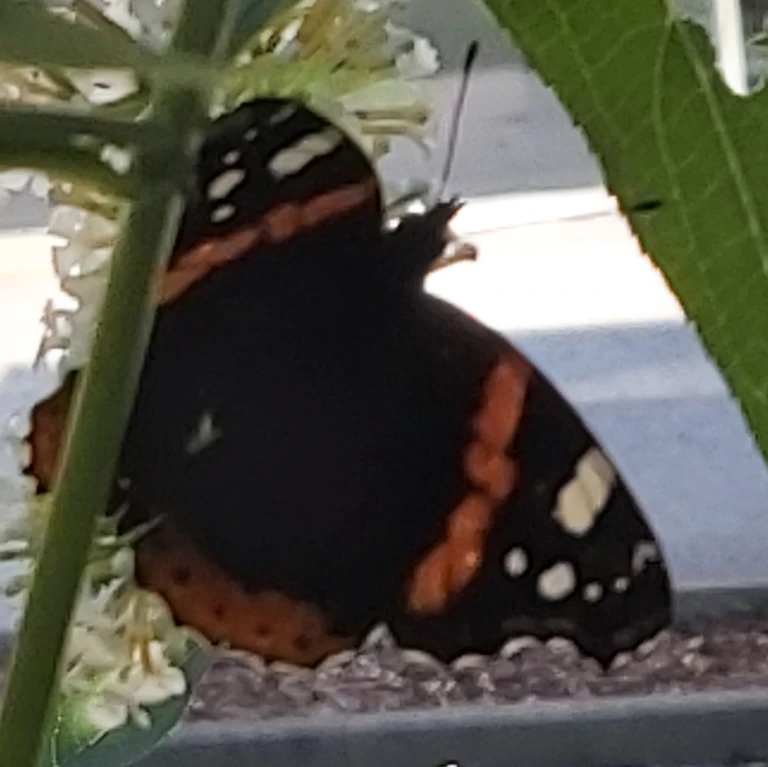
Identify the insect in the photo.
Vanessa atalanta
